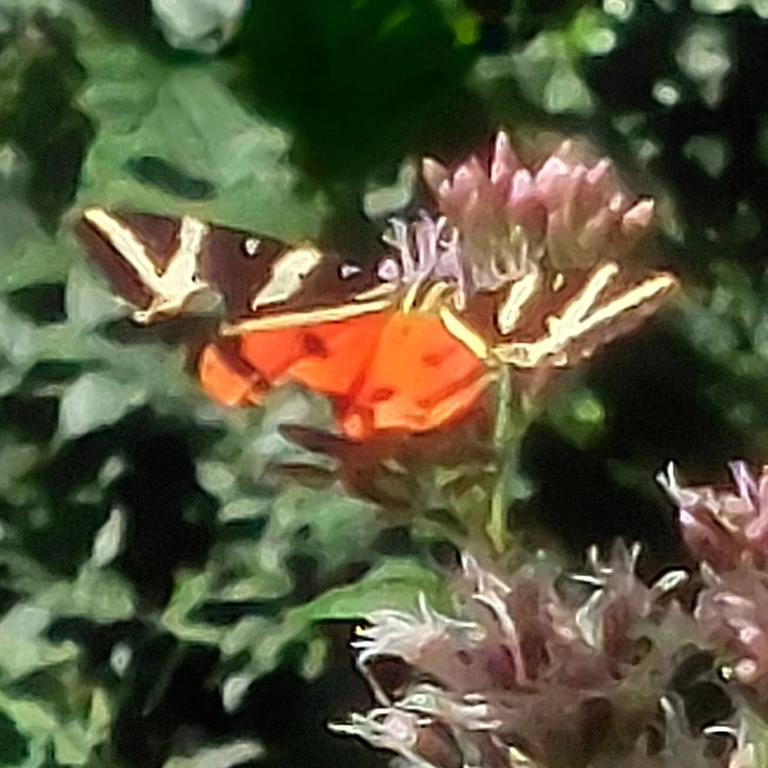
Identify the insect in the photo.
Euplagia quadripunctaria
